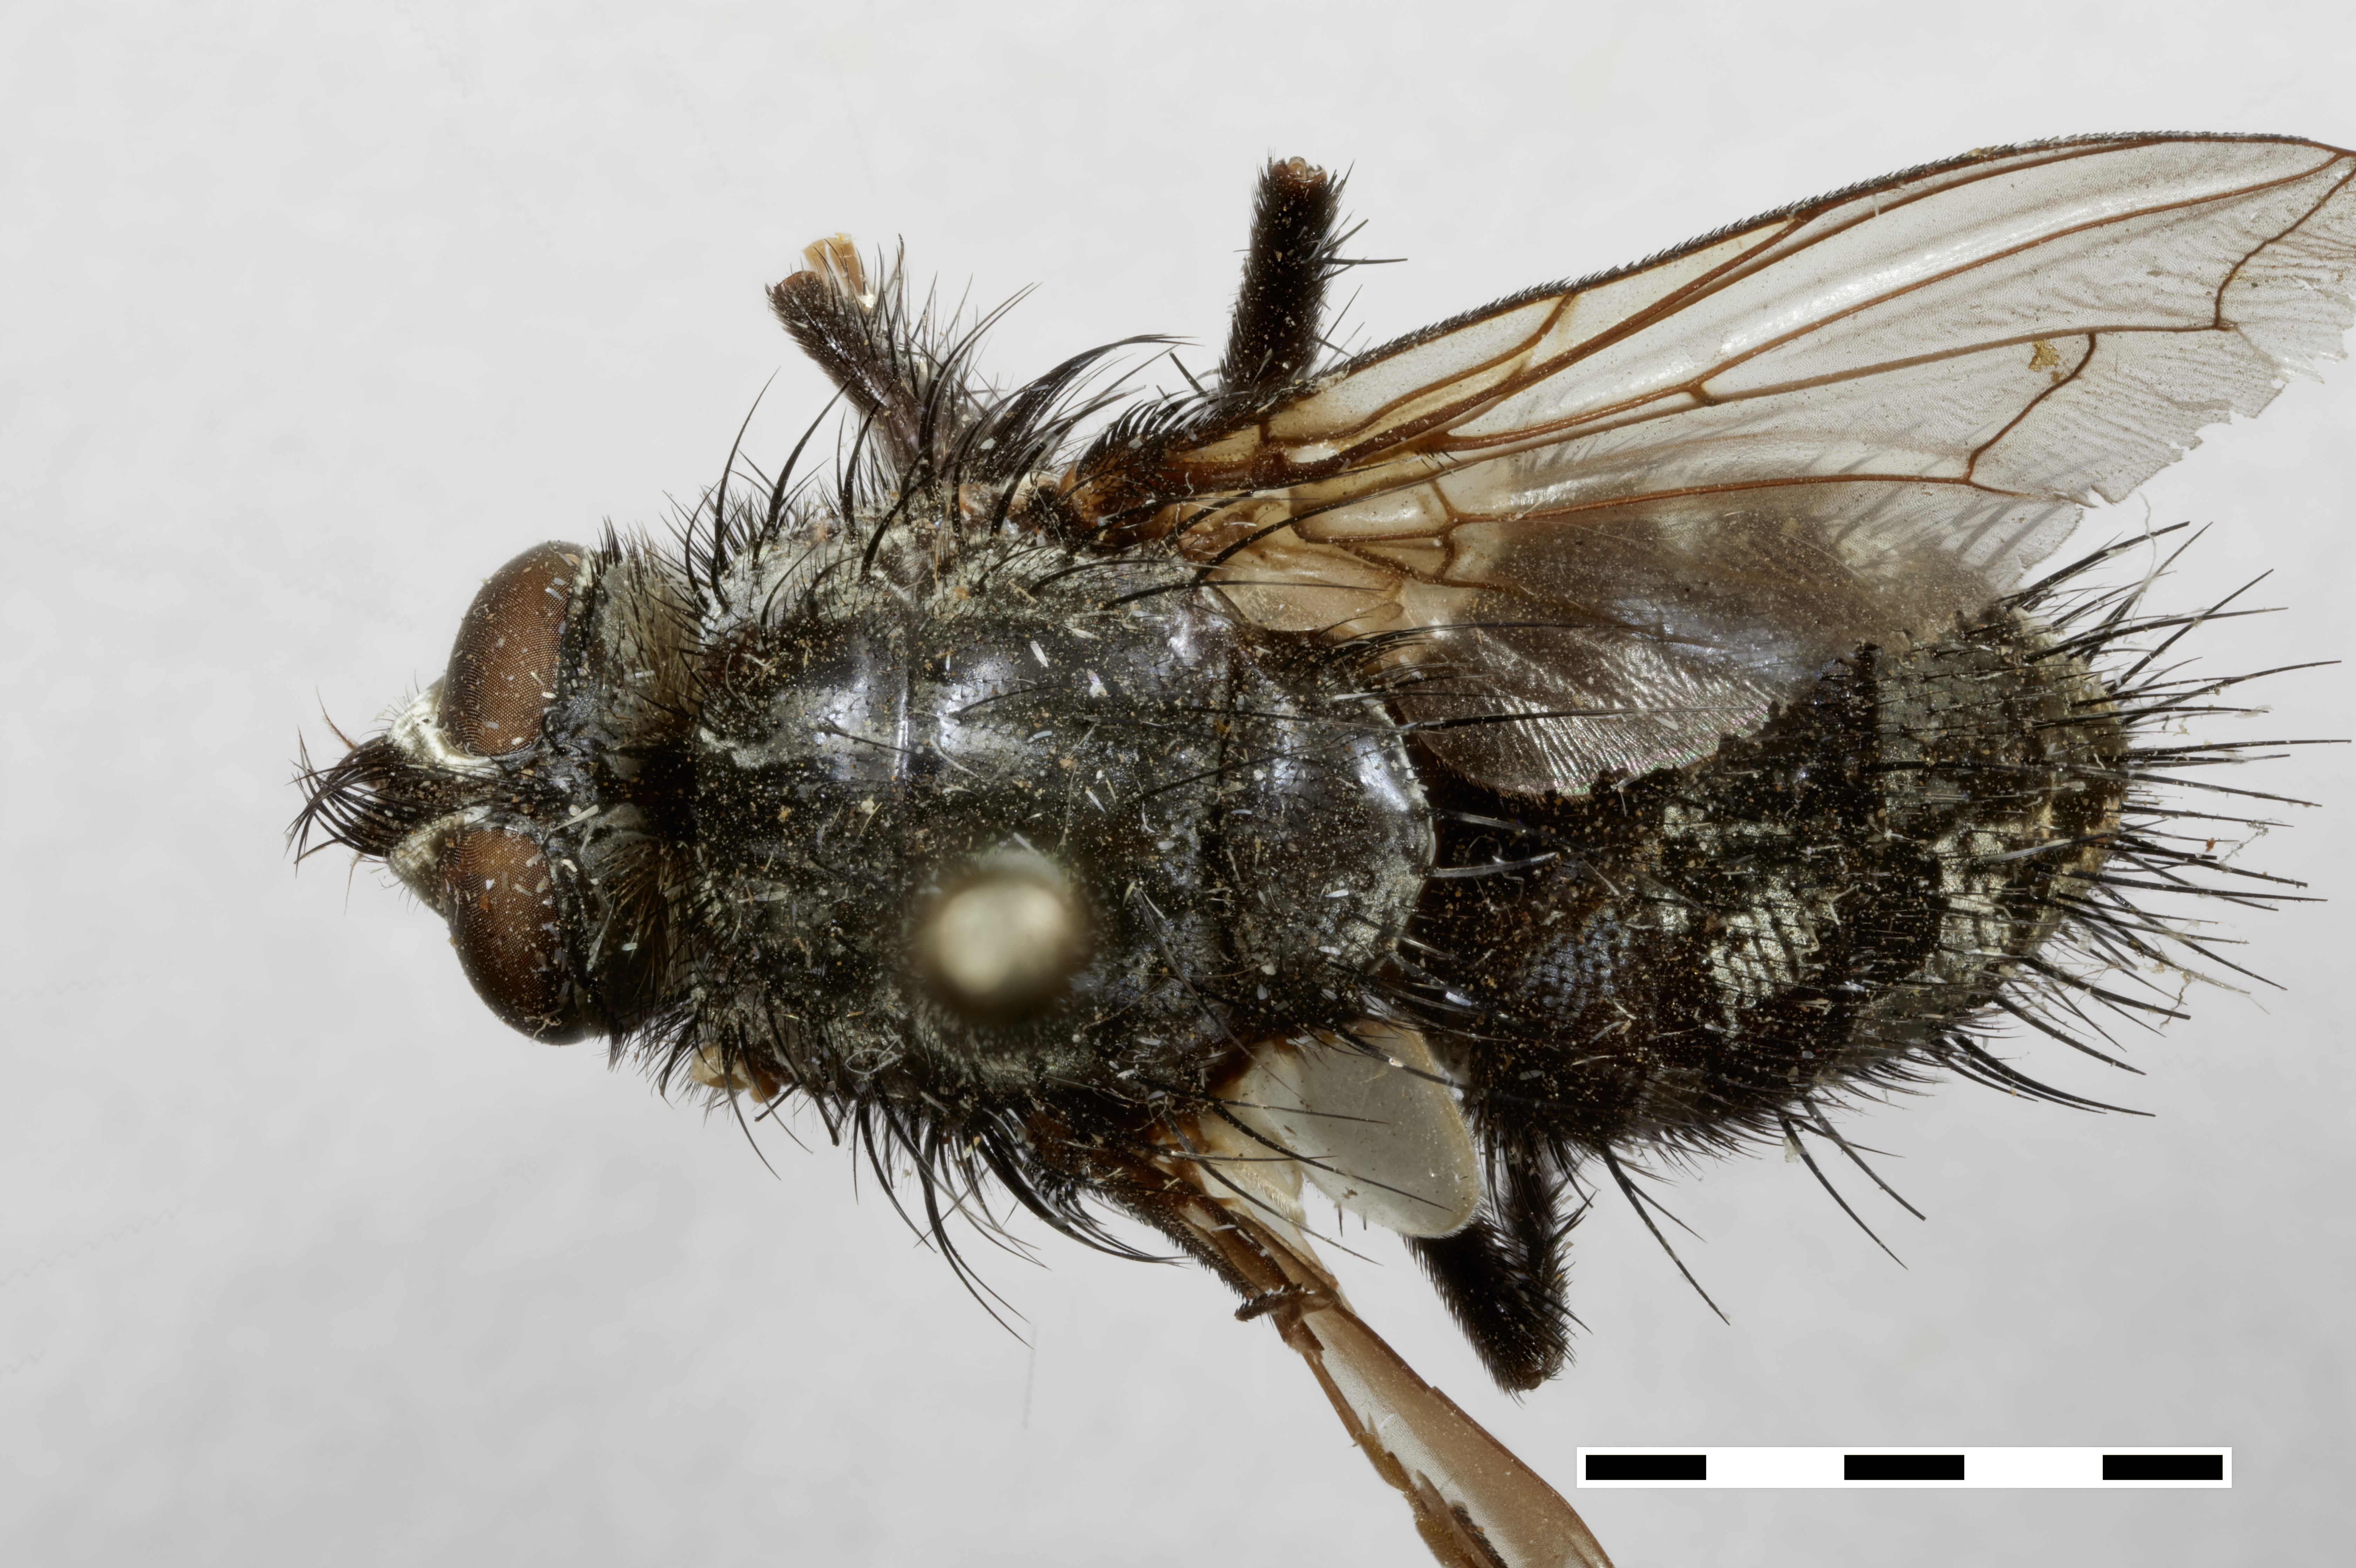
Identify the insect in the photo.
Oreophyto ochricornis
